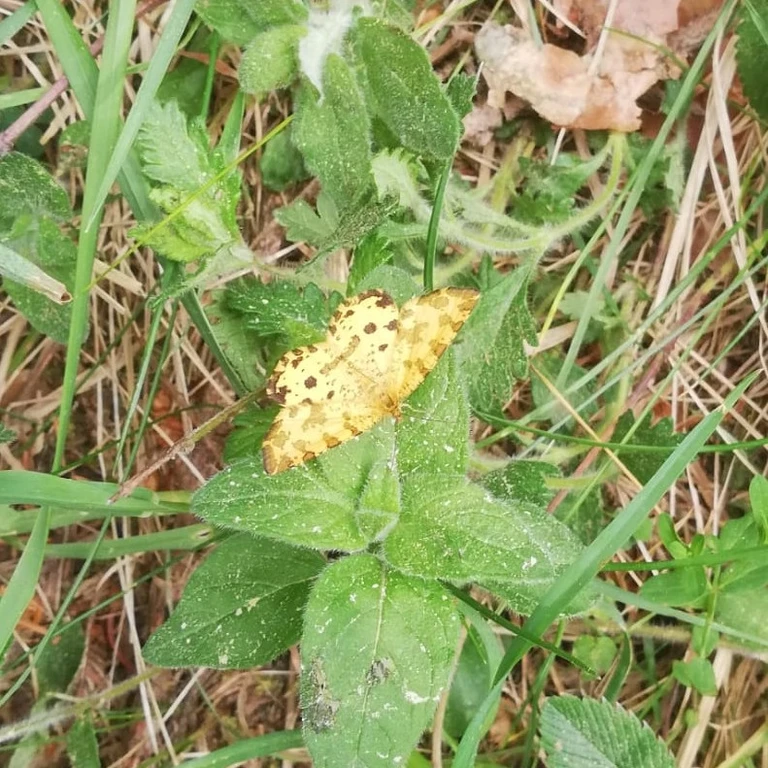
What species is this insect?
Pseudopanthera macularia
